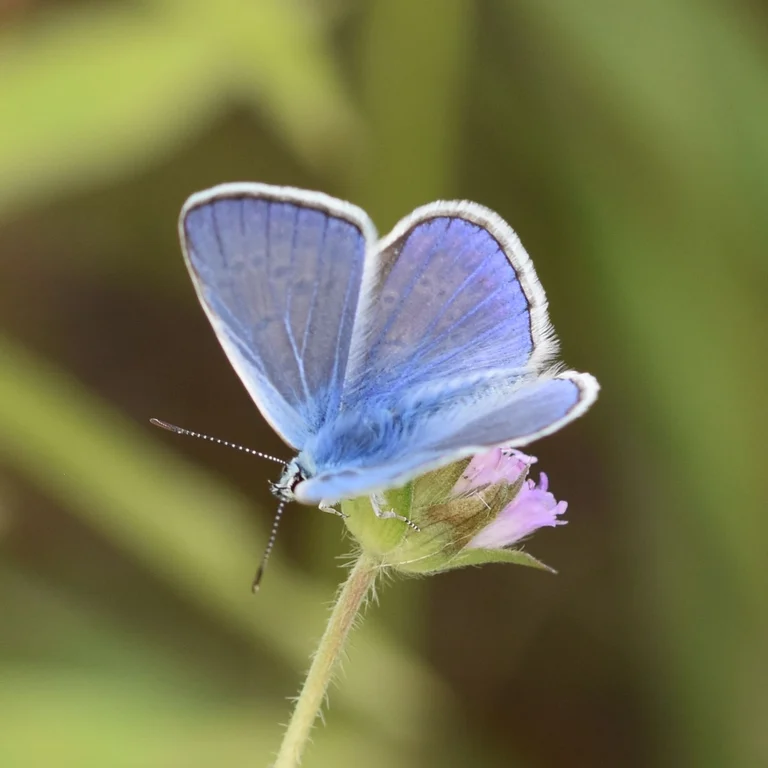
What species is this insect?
Polyommatus icarus
